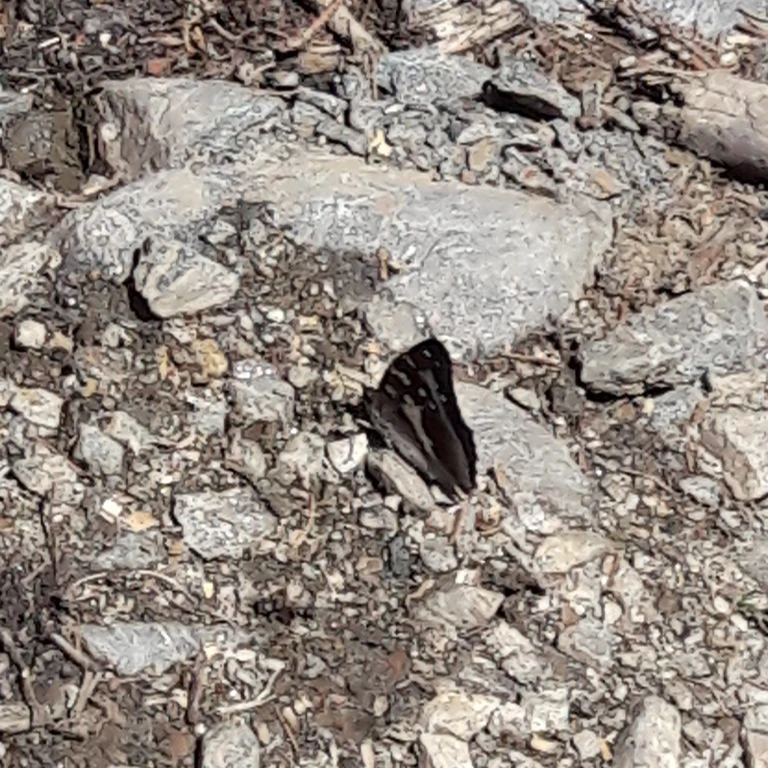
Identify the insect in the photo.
Apatura iris
